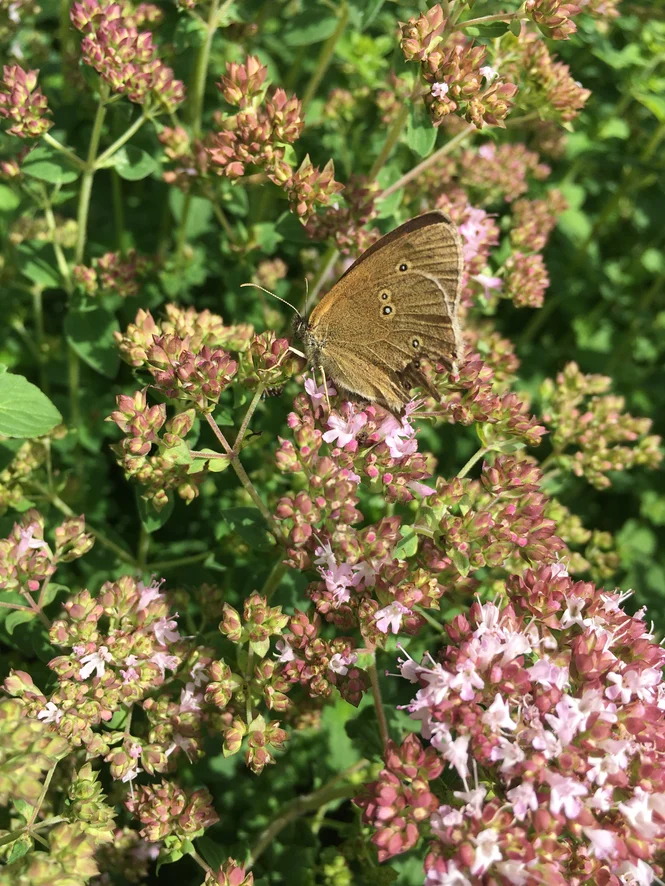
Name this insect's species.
Aphantopus hyperantus
